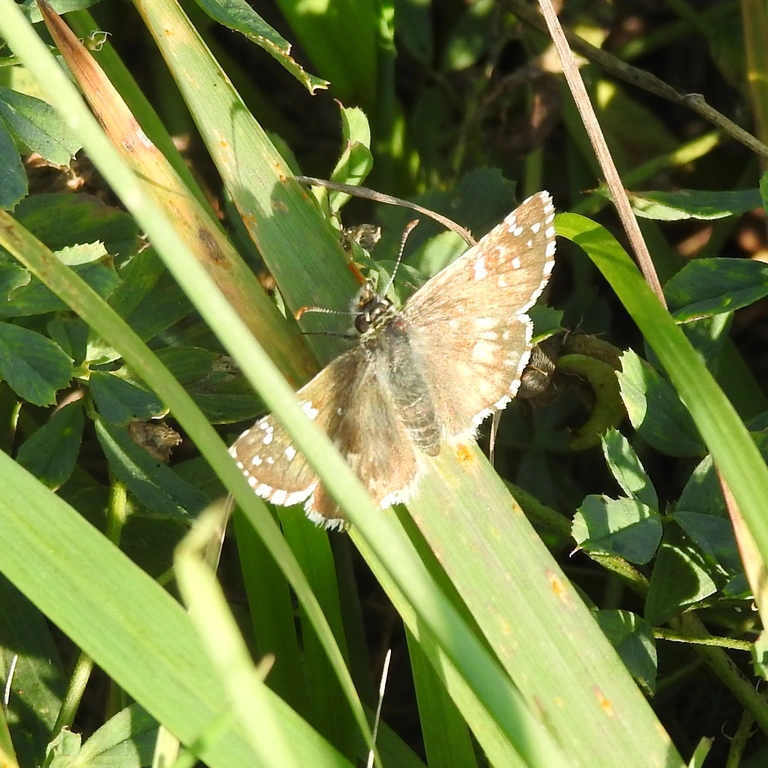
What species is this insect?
Pyrgus armoricanus
